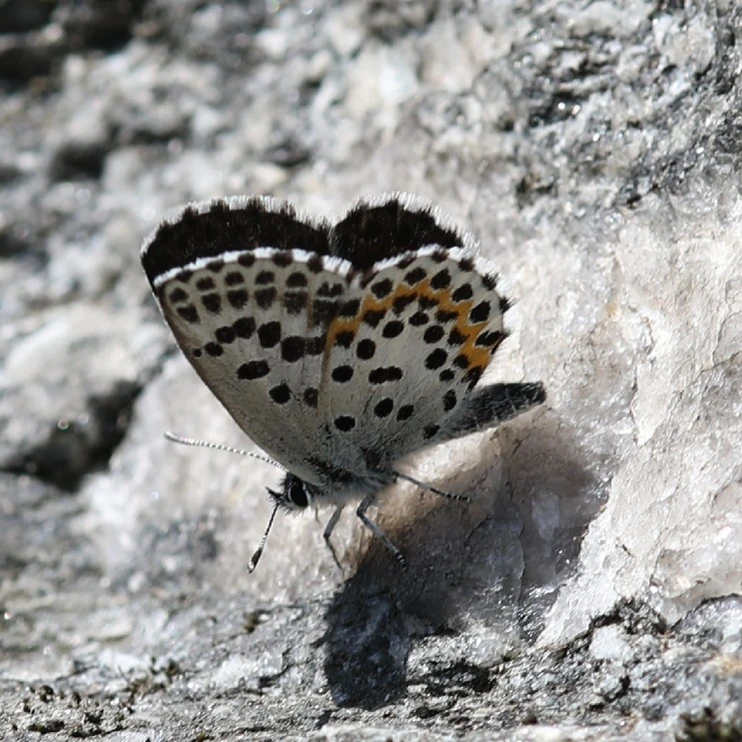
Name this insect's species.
Scolitantides orion
